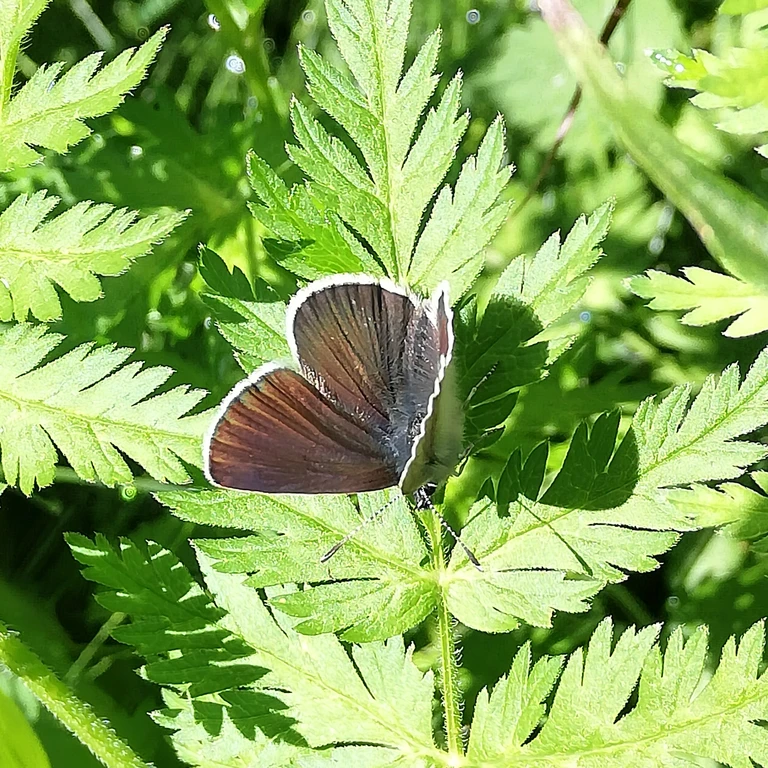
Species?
Eumedonia eumedon
